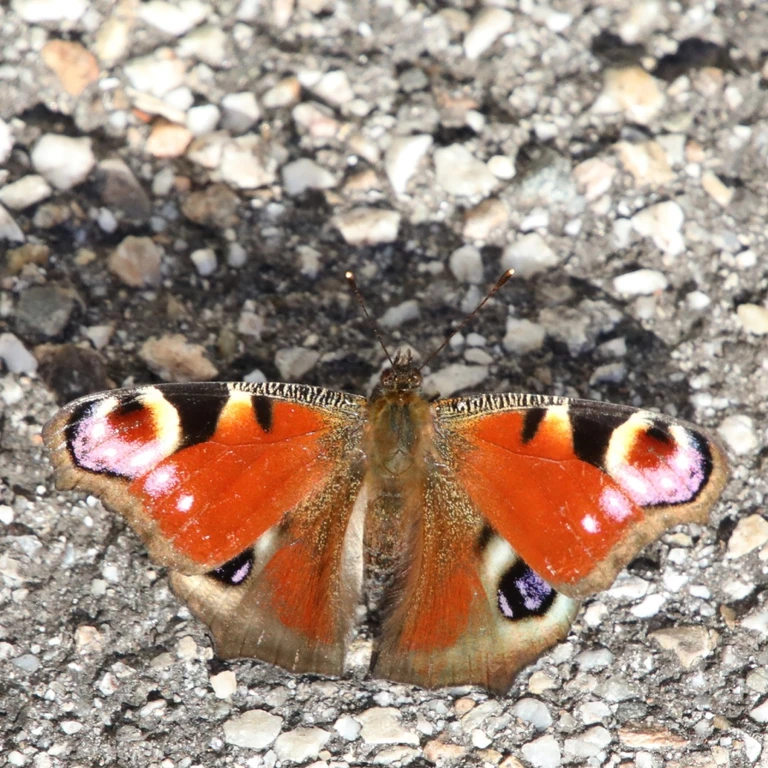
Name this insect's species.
Aglais io
